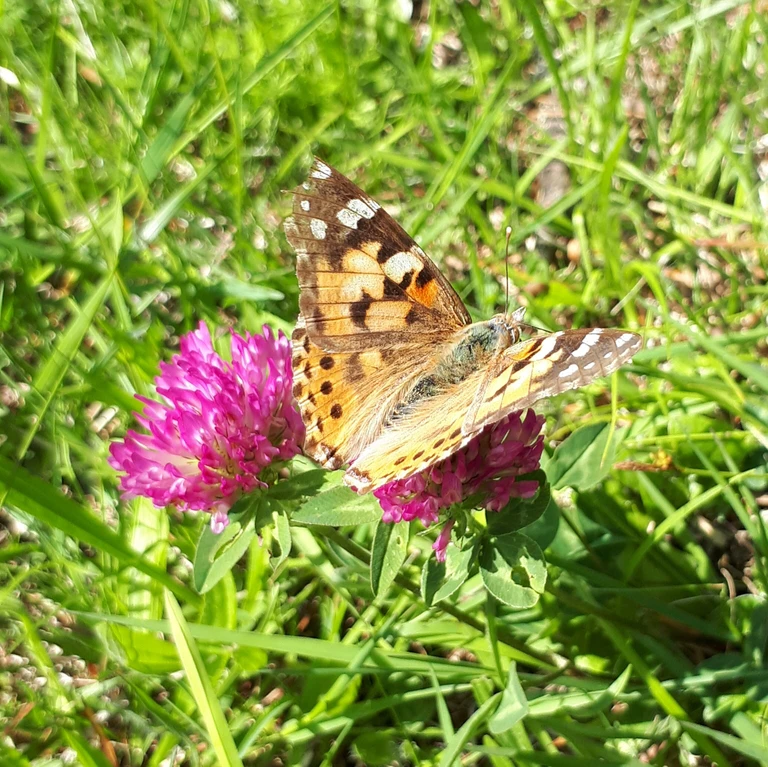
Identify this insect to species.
Vanessa cardui
